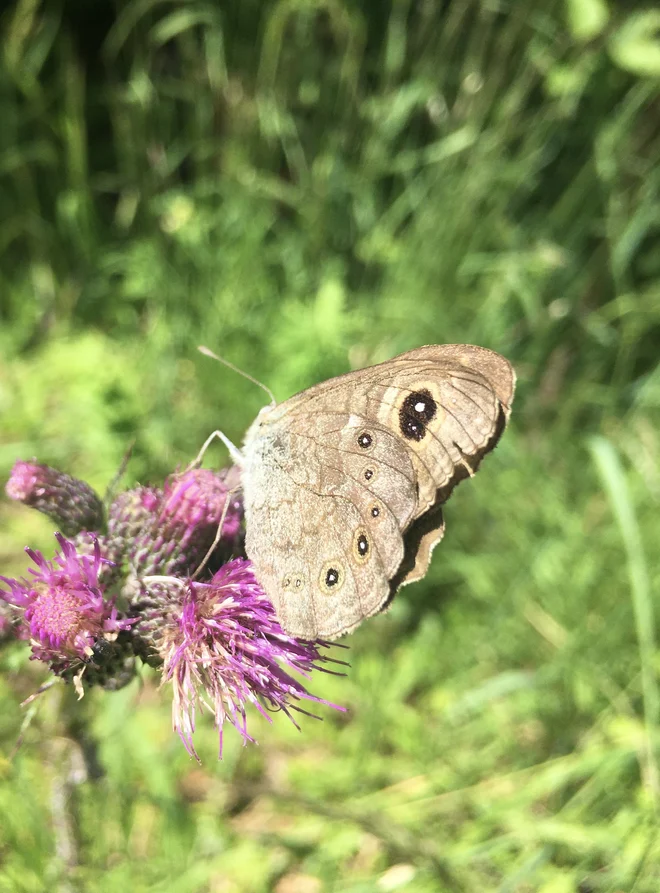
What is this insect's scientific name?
Lasiommata maera (also Pararge maera)
